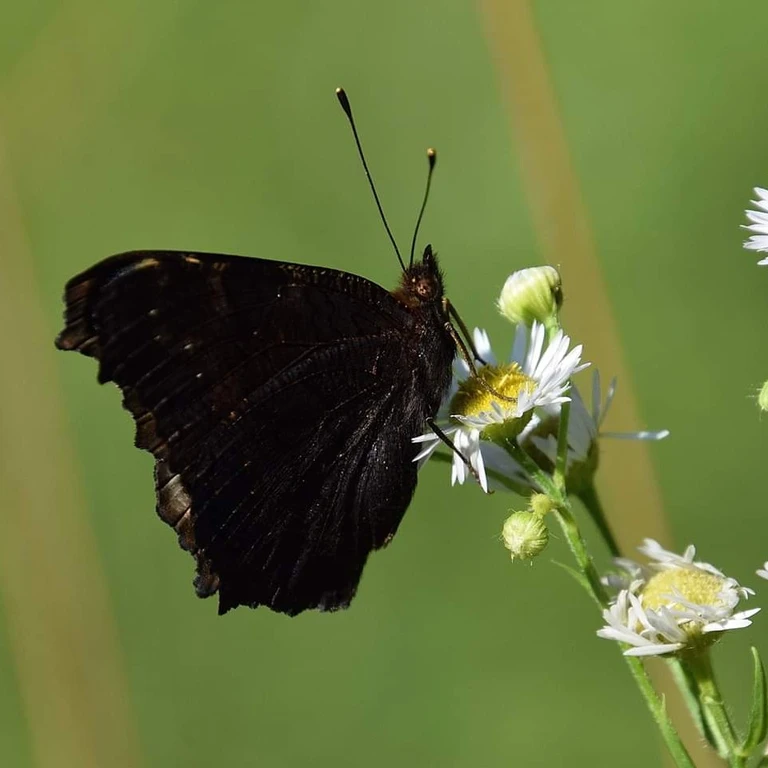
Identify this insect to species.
Aglais io
